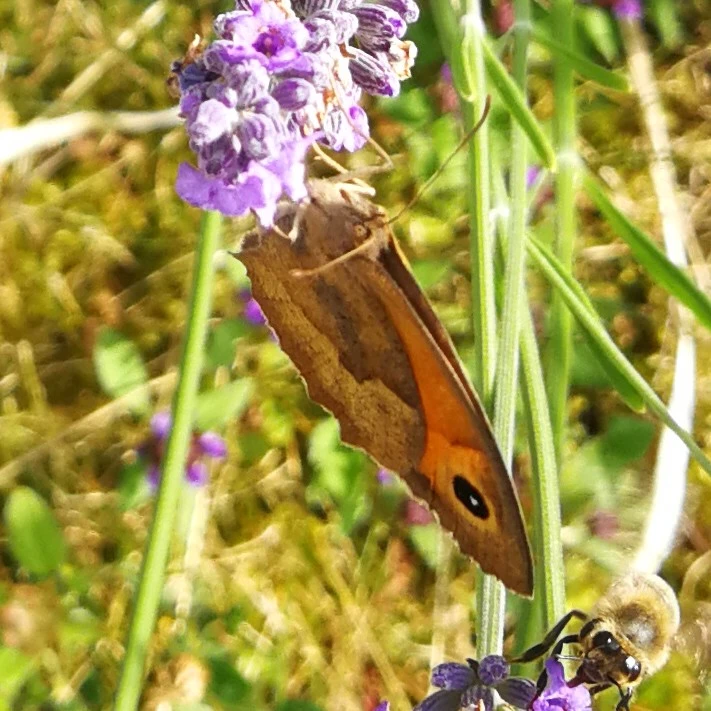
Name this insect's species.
Maniola jurtina
